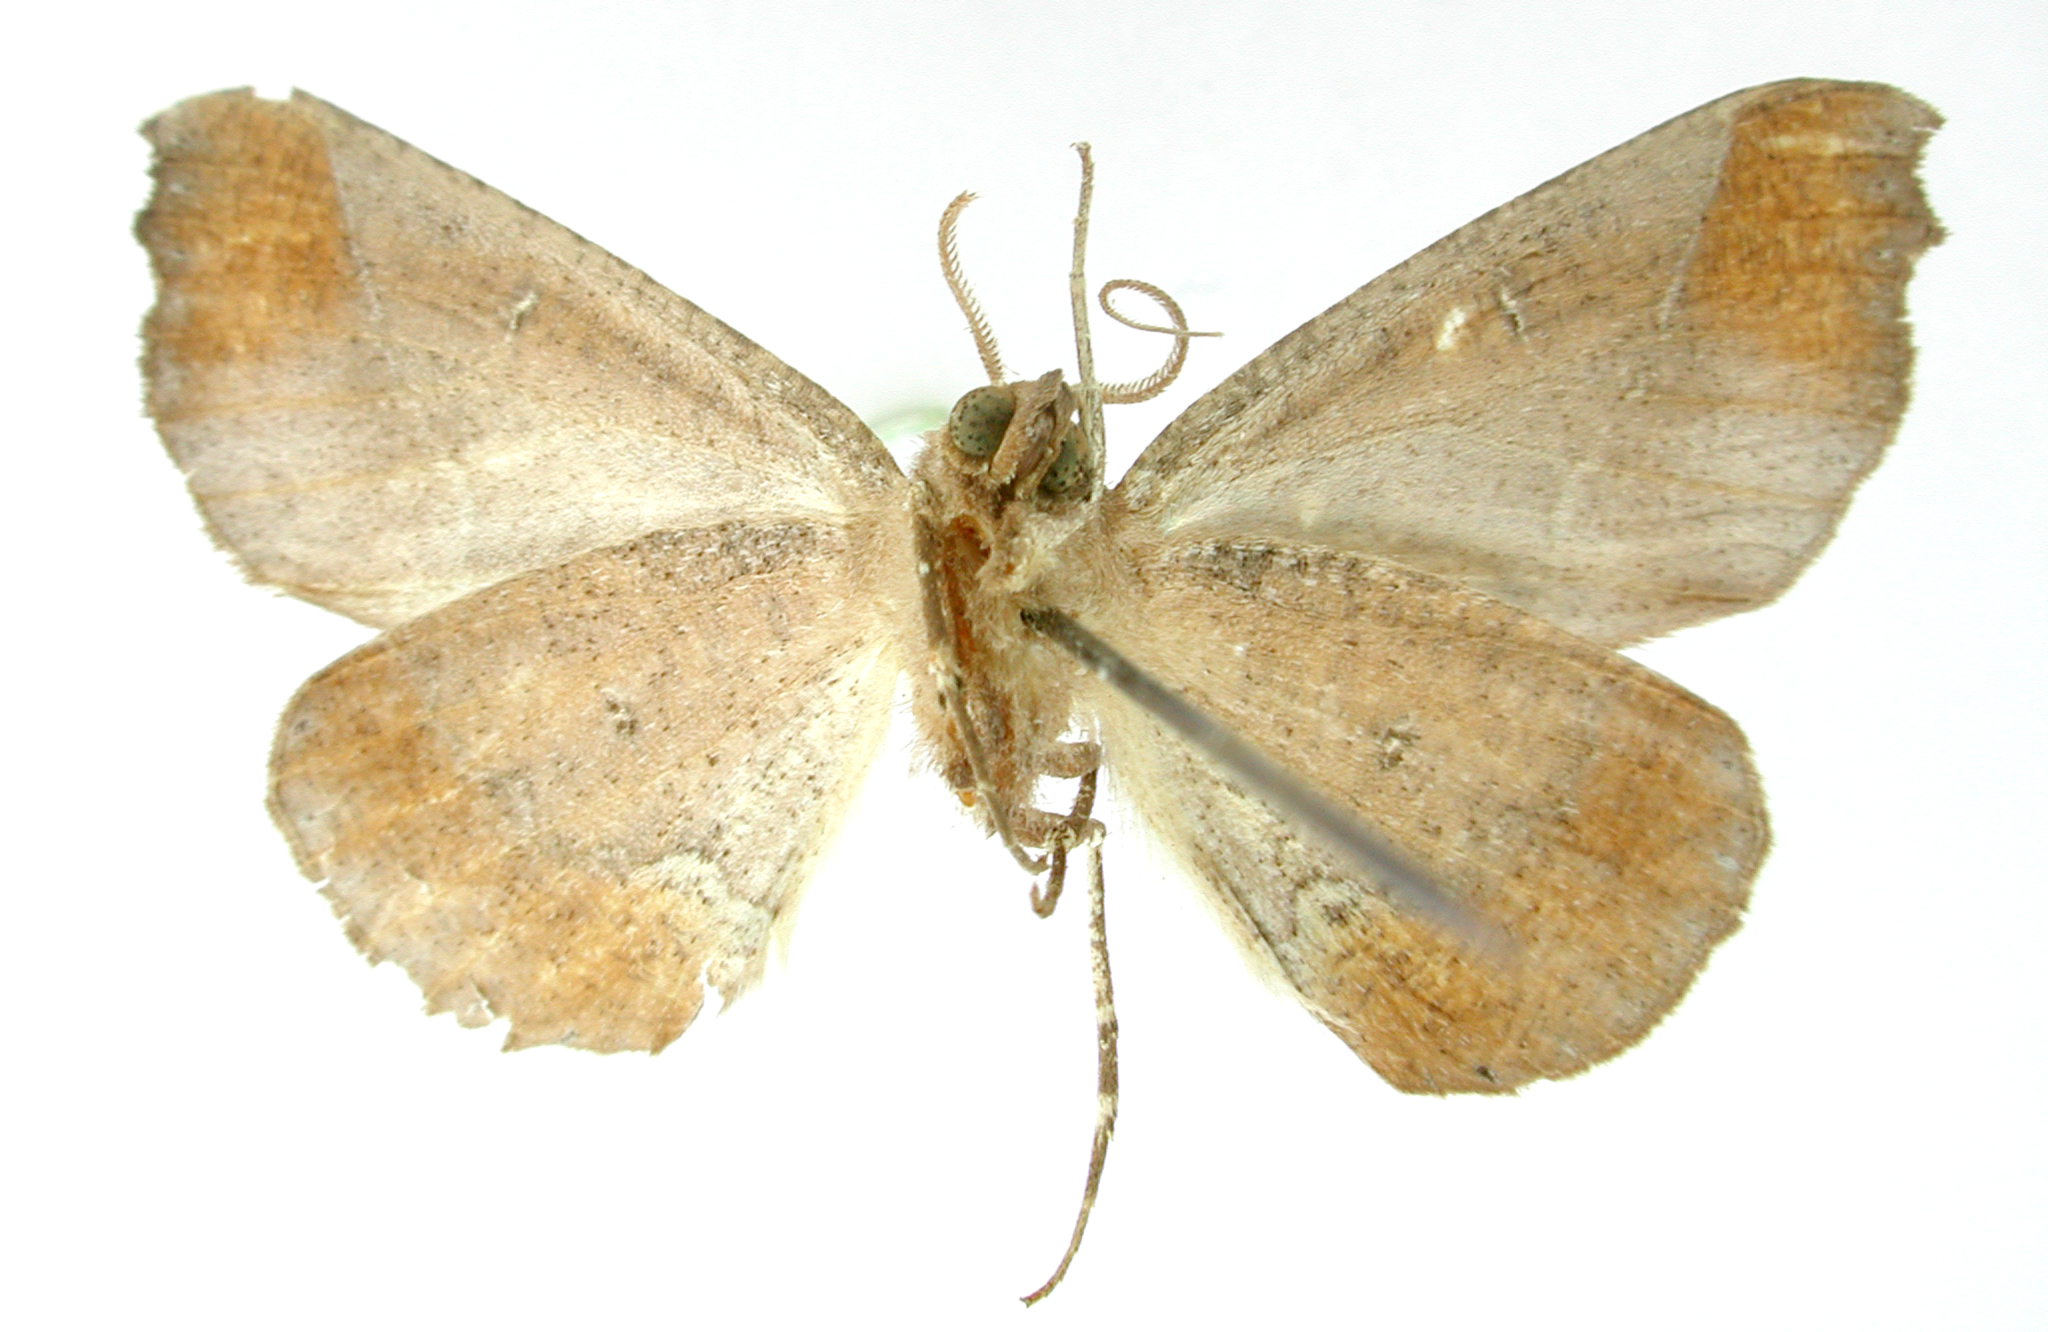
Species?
Azelina brunnea
